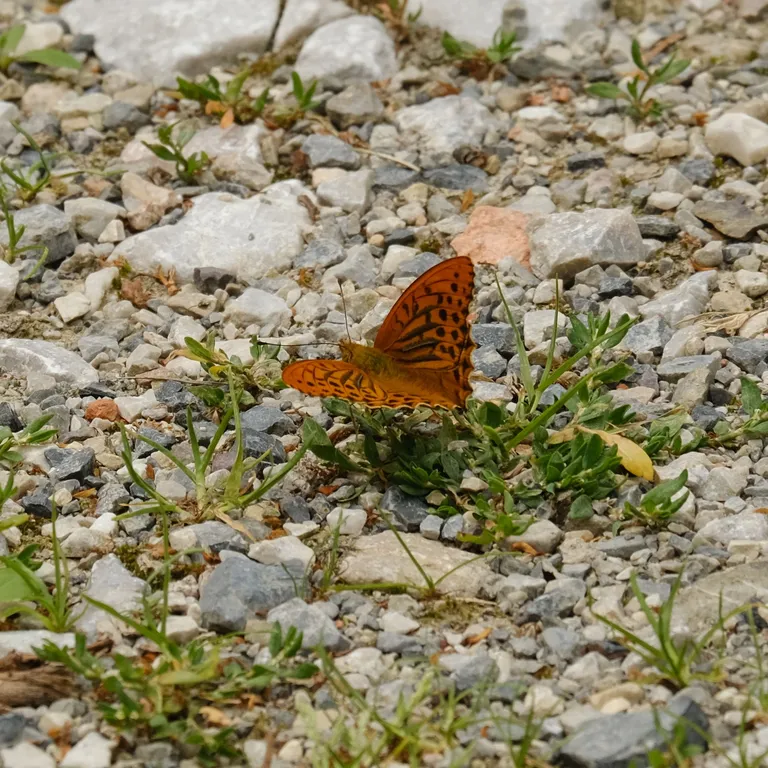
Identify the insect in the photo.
Argynnis paphia
